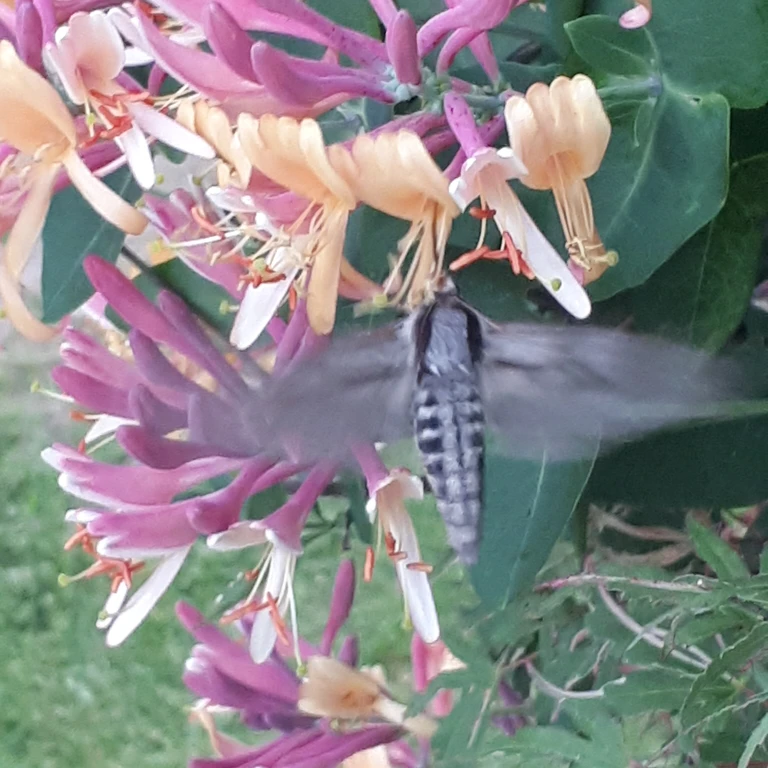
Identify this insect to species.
Sphinx pinastri
